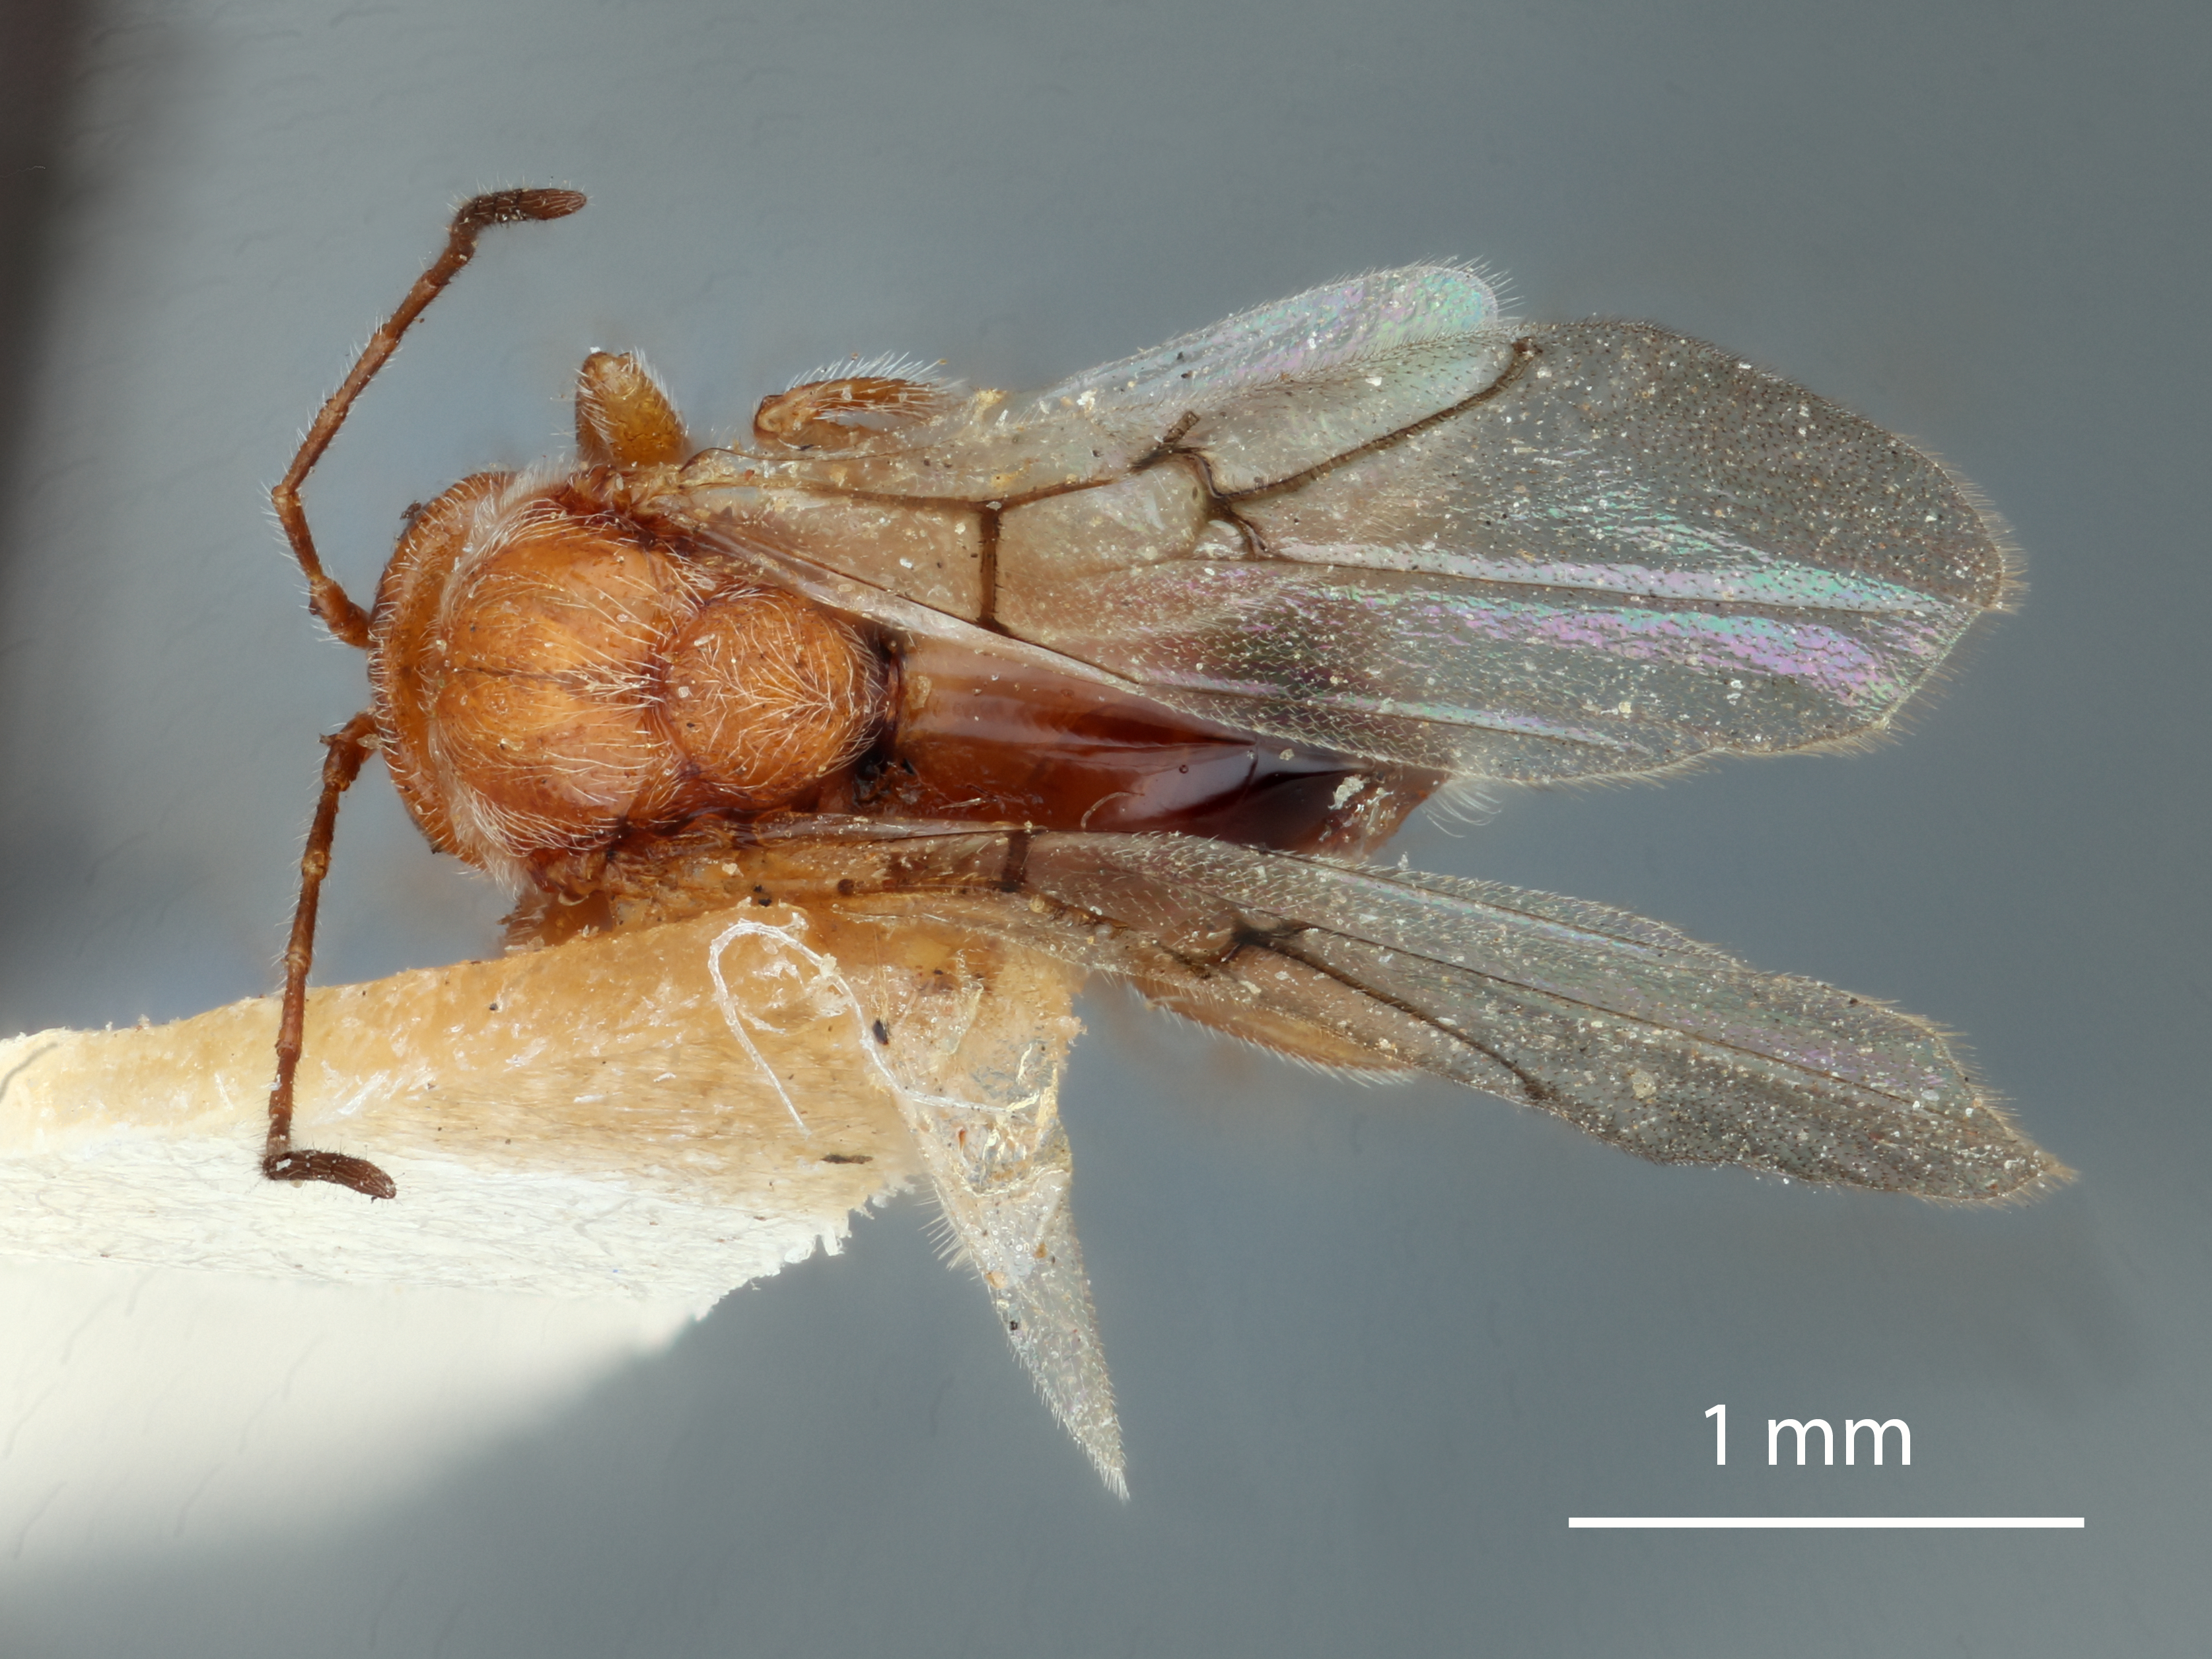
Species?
Disholcaspis pedunculoides
